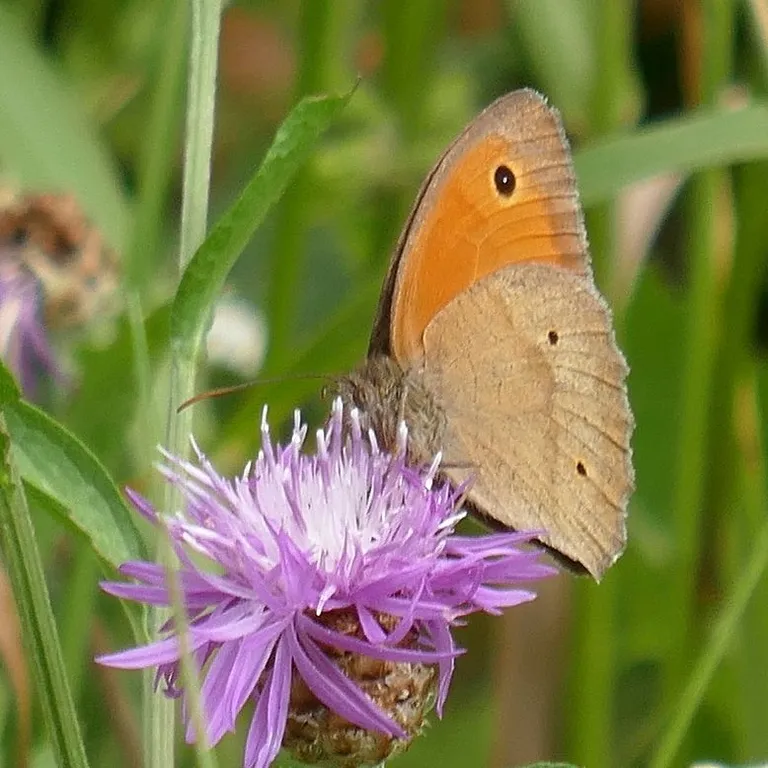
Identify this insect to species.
Maniola jurtina
